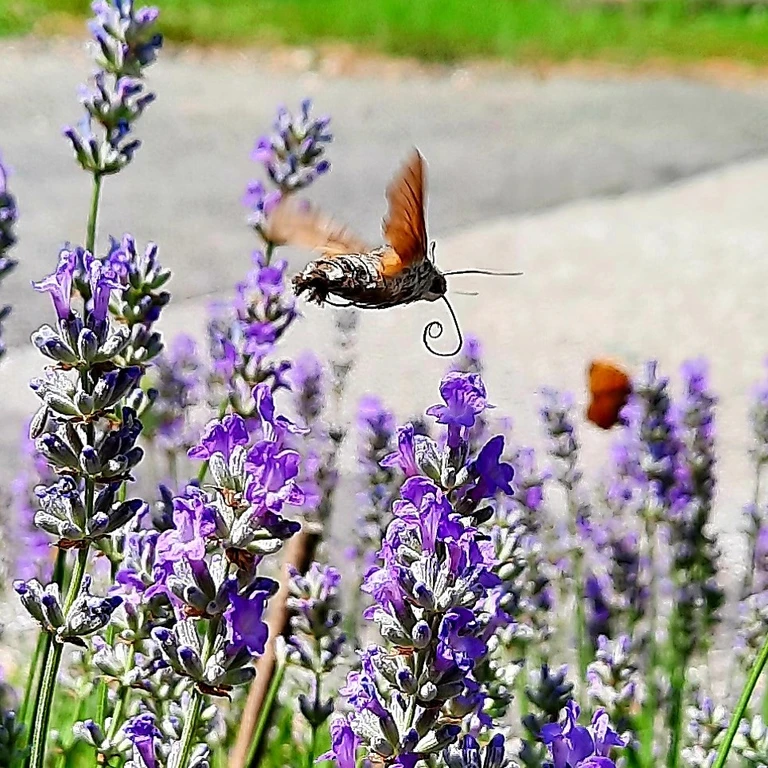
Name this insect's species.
Macroglossum stellatarum
